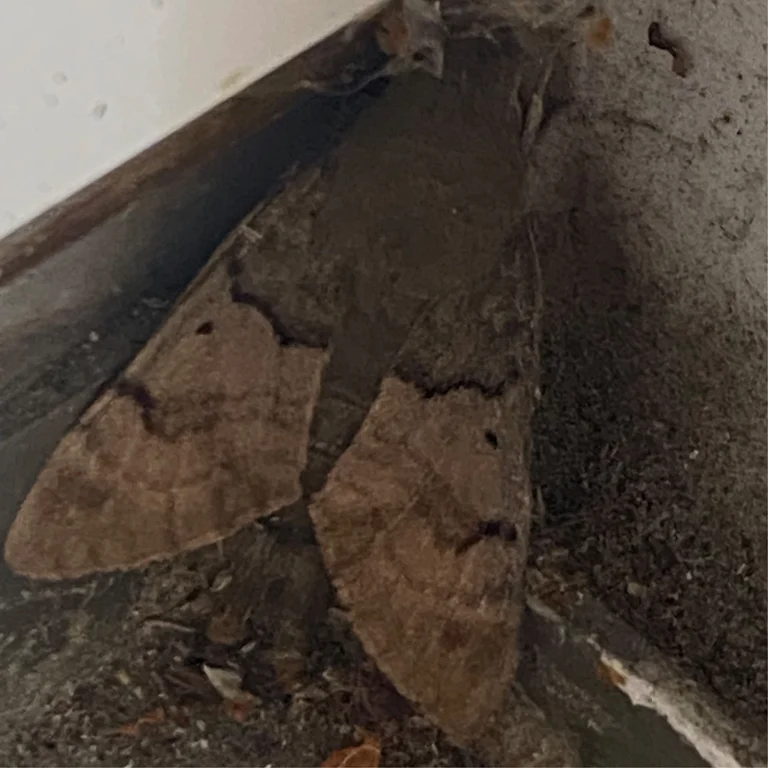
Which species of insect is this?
Macroglossum stellatarum
